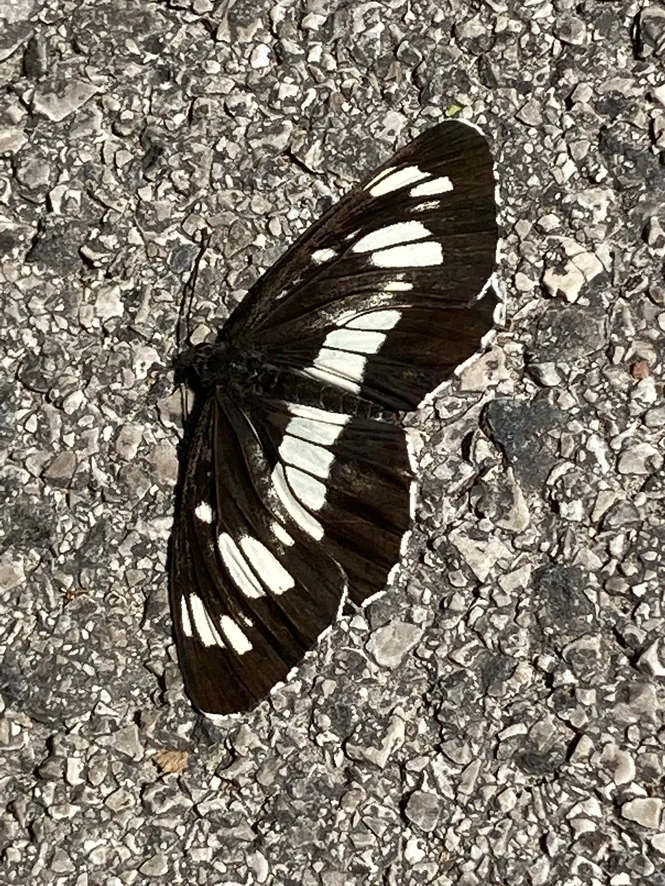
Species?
Neptis rivularis
